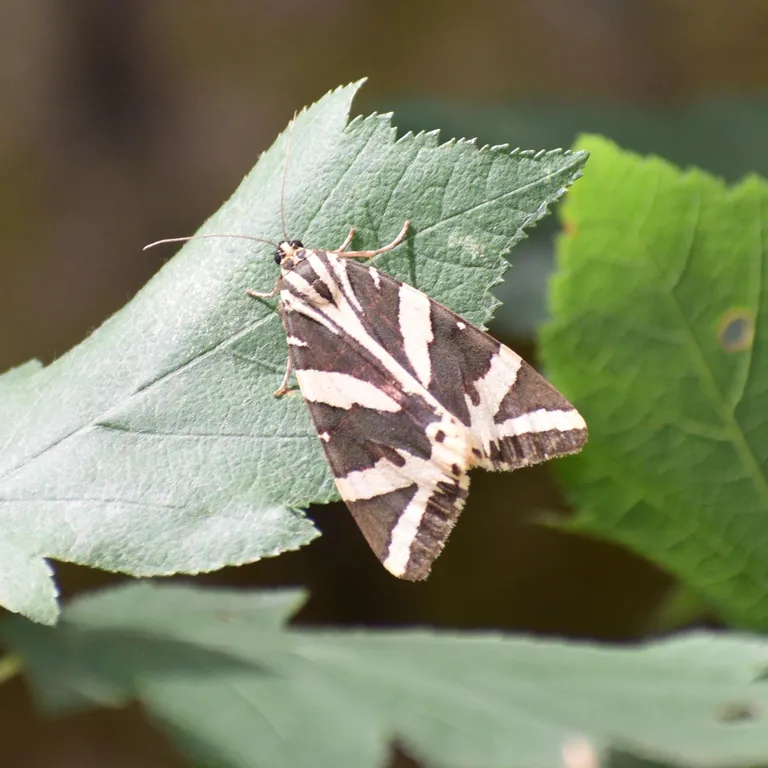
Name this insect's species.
Euplagia quadripunctaria
